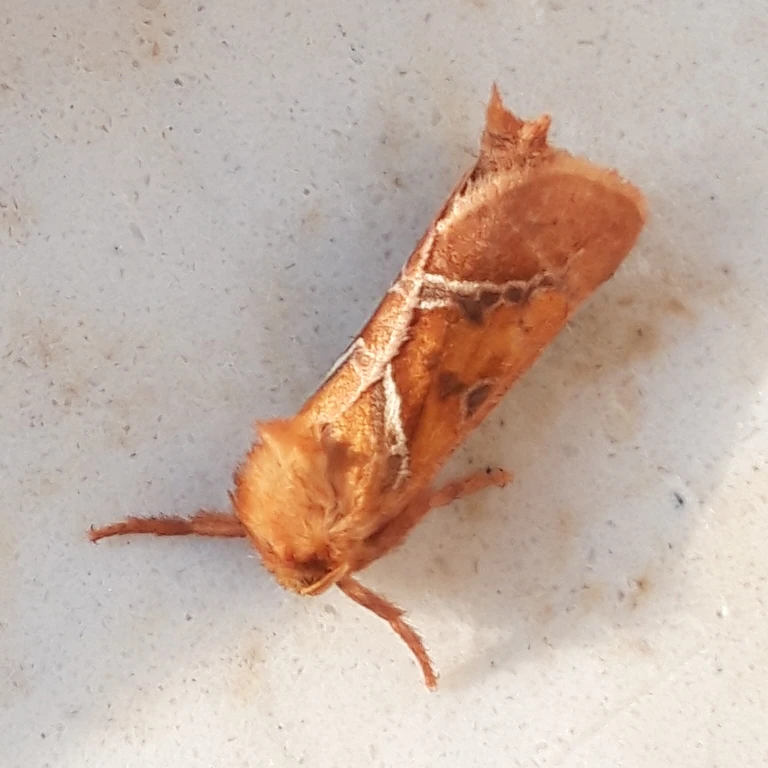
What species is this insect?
Triodia sylvina
